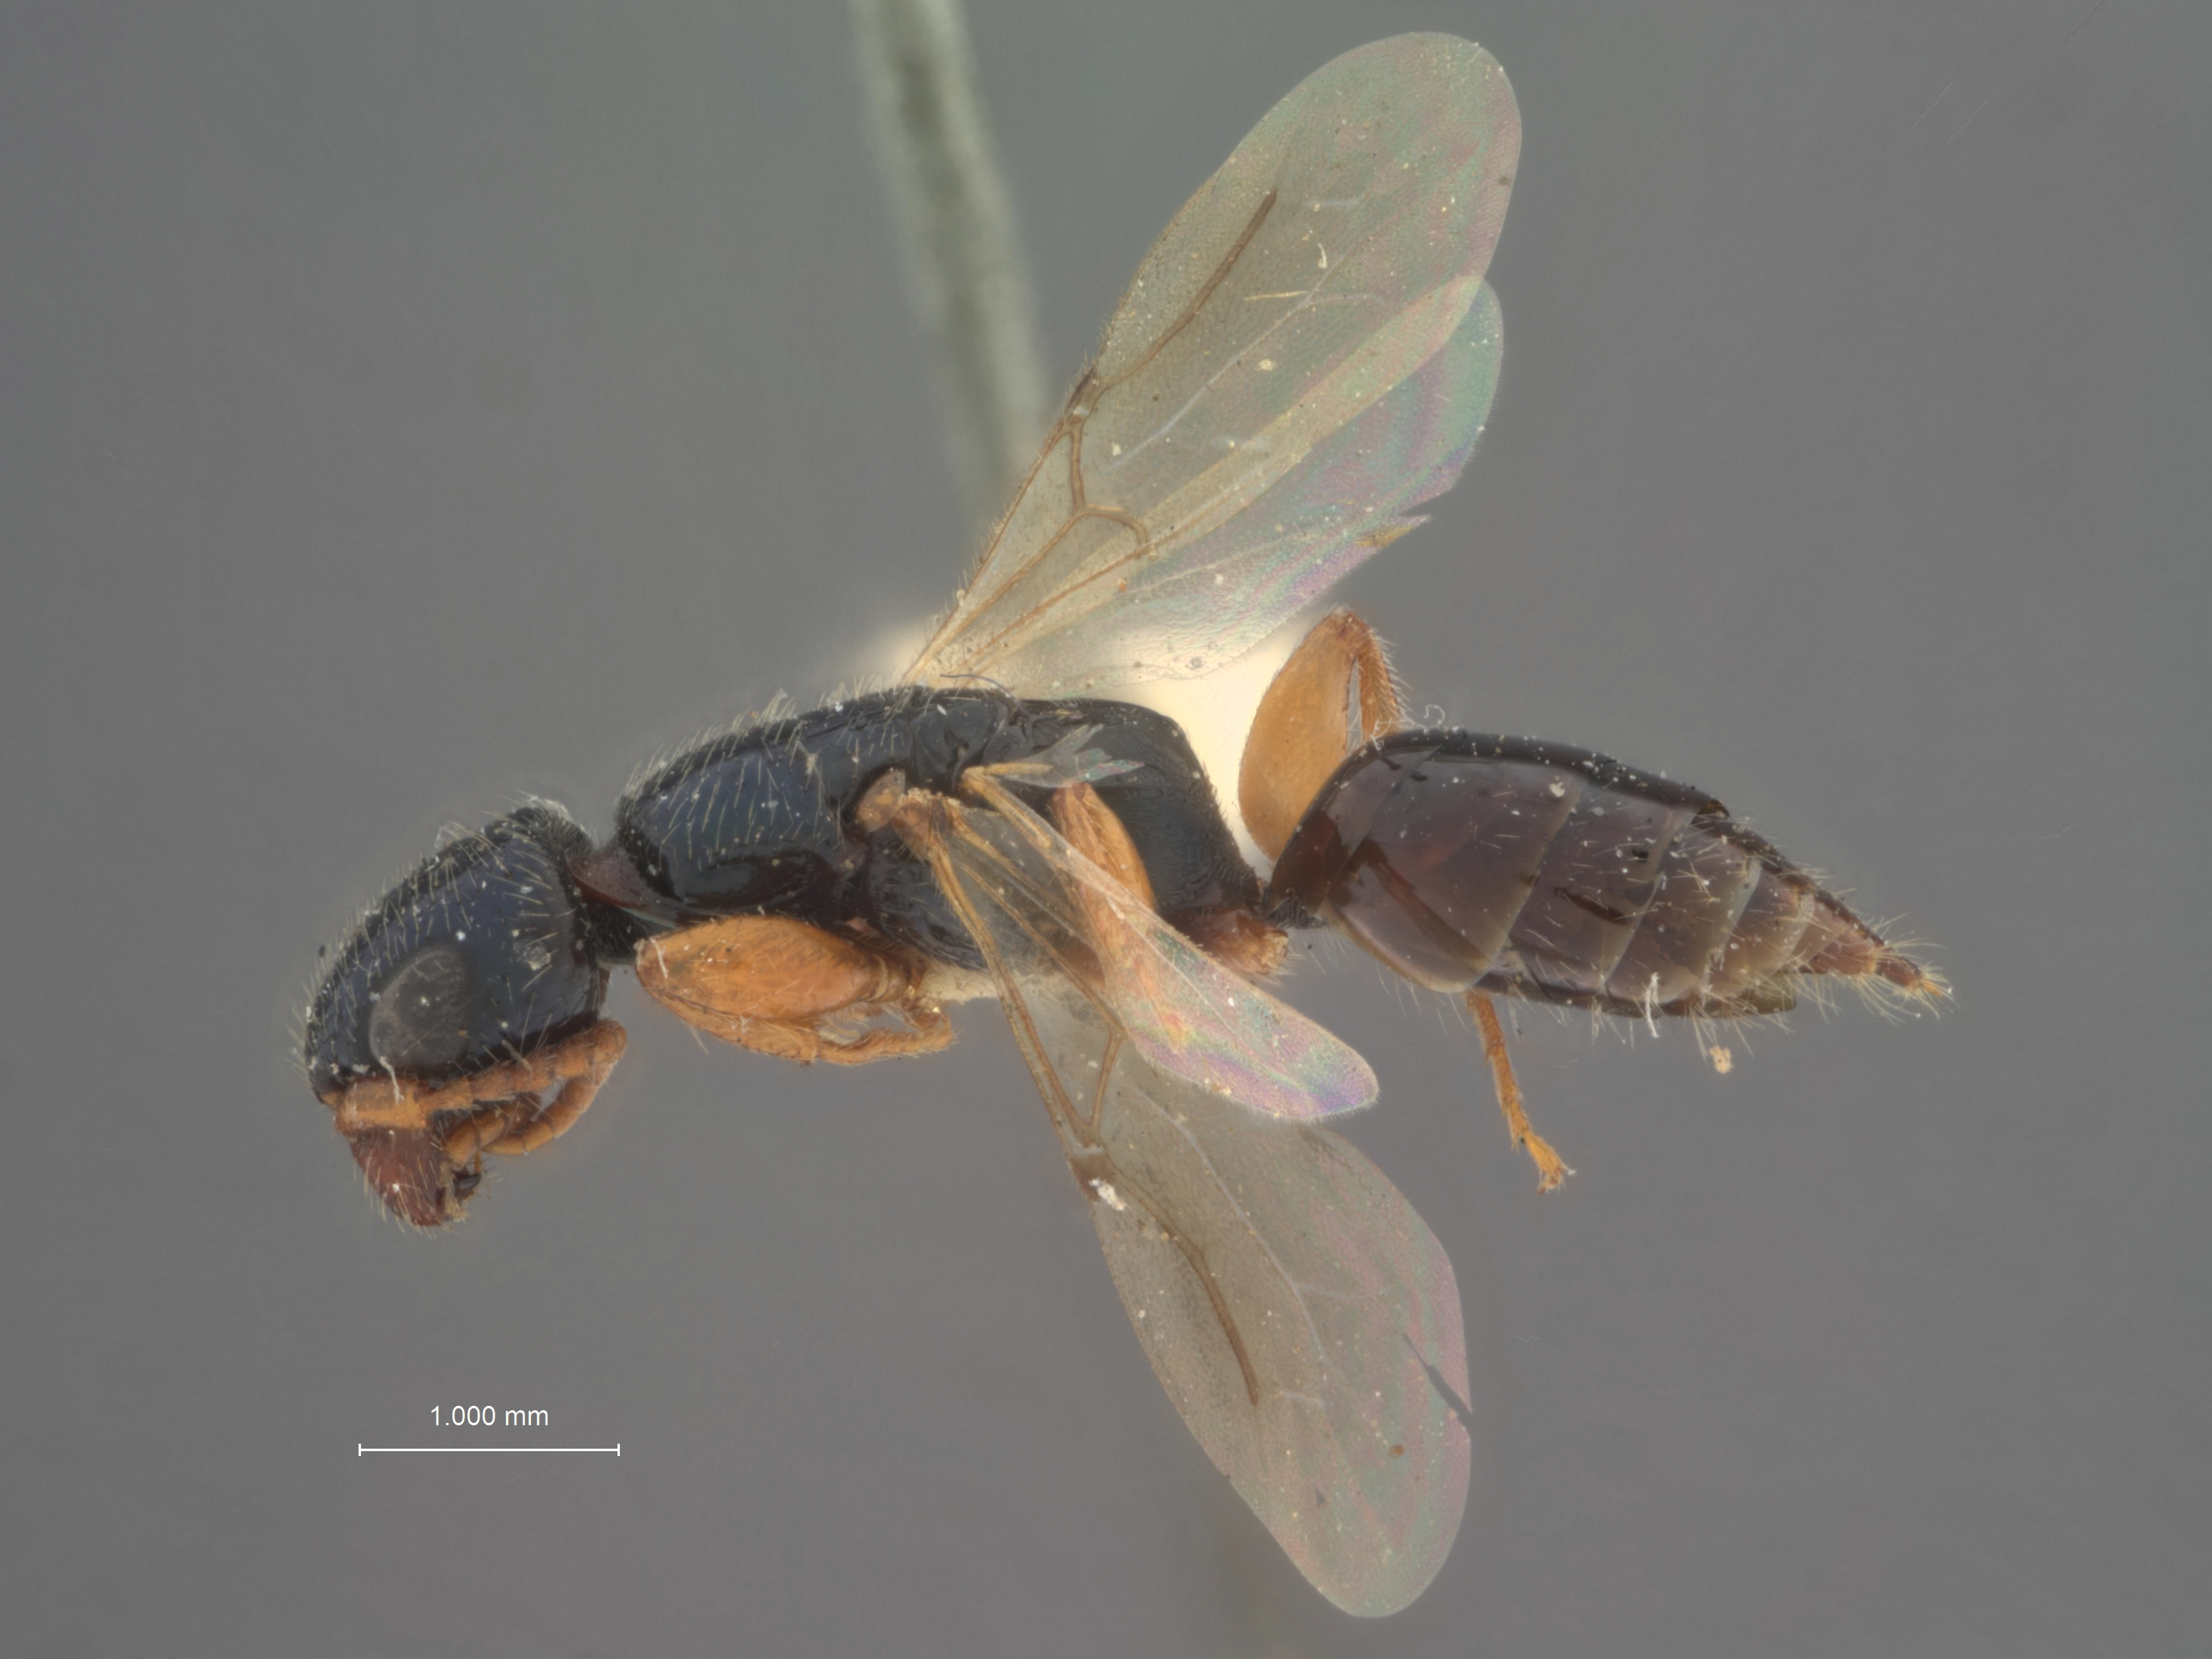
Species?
Anisepyris gibbosifrons
